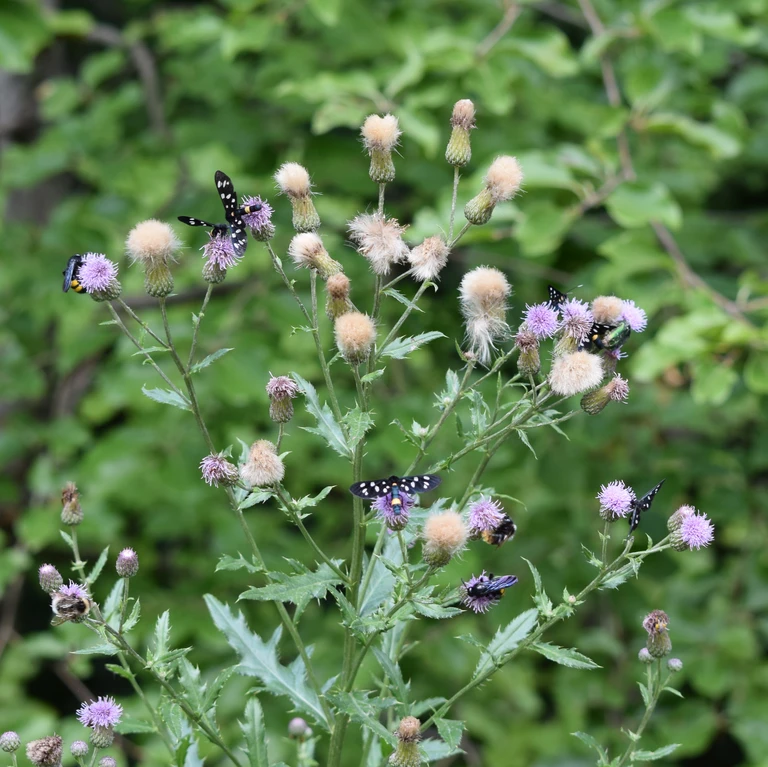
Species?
Amata phegea
